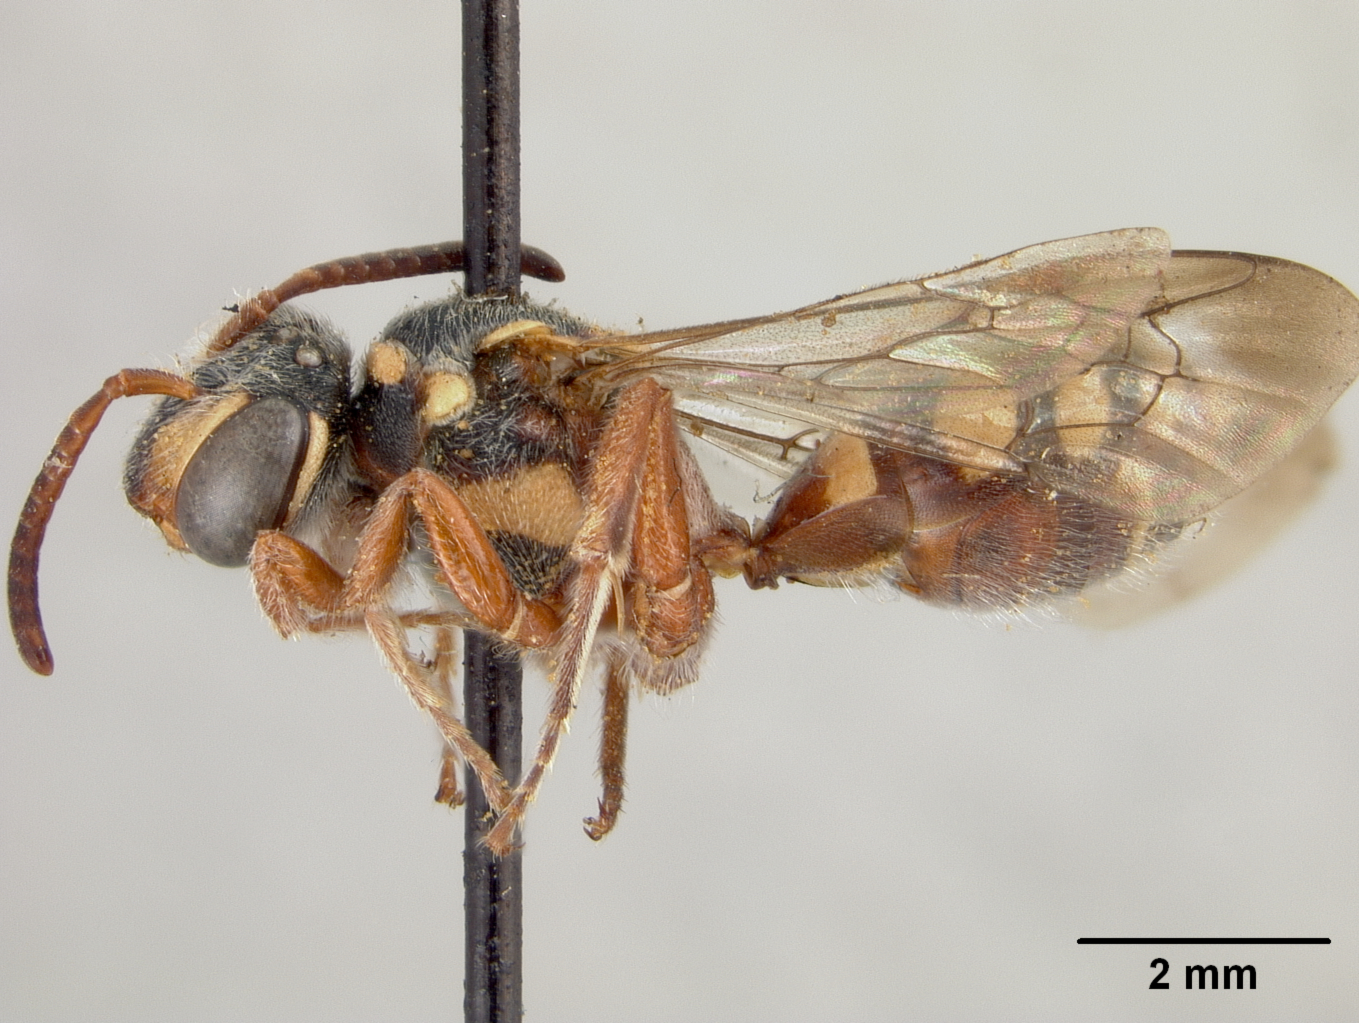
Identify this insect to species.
Nomada vierecki
